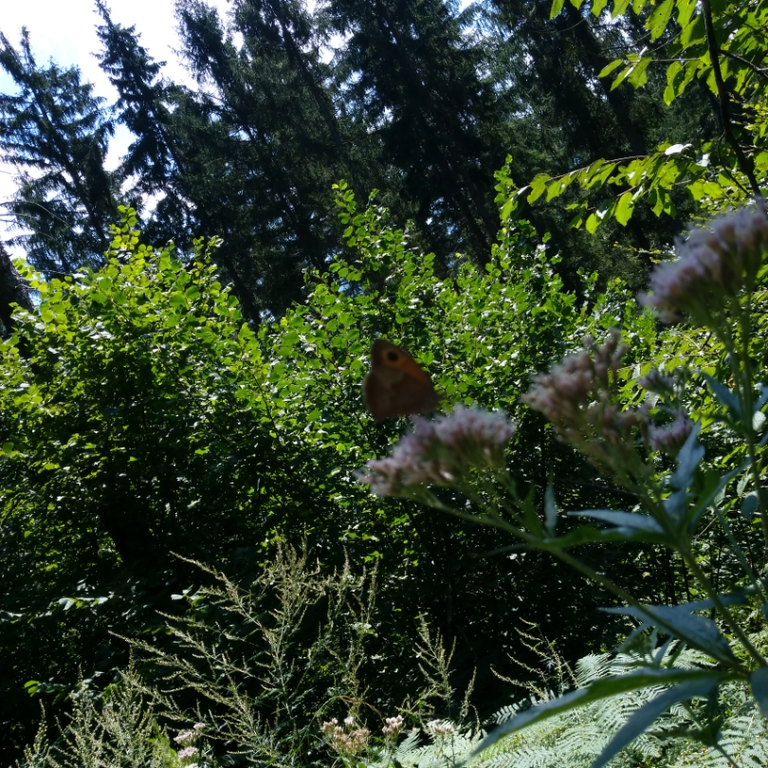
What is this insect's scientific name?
Maniola jurtina
